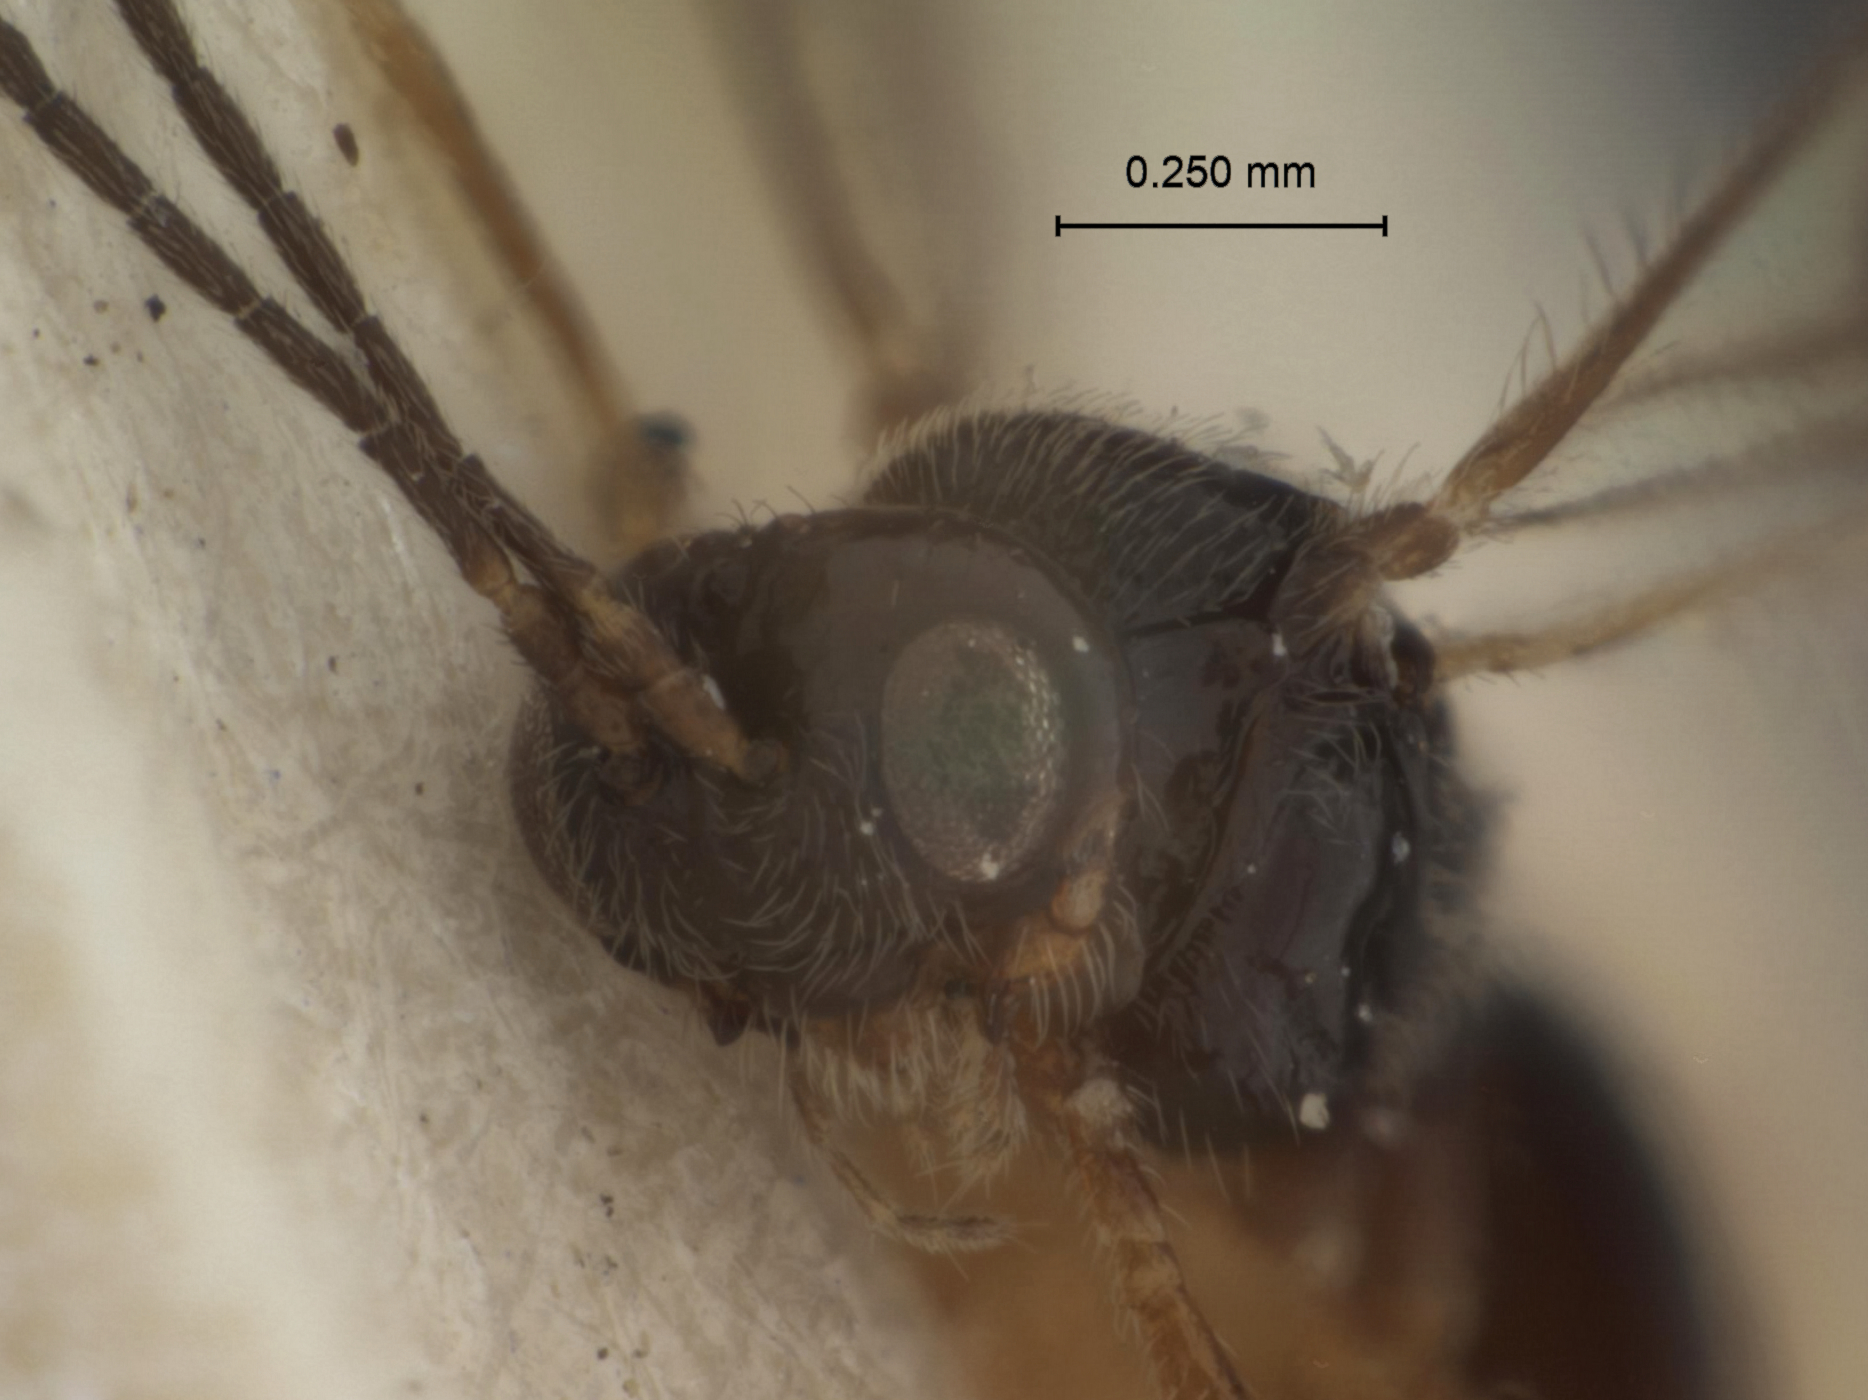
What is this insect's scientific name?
Pachysema comis
